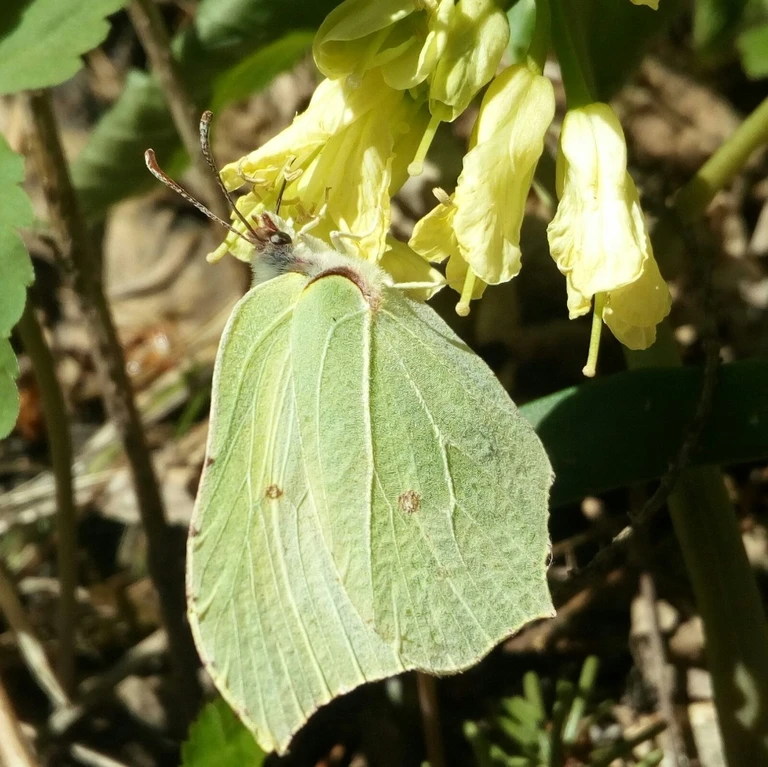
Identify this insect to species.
Gonepteryx rhamni
